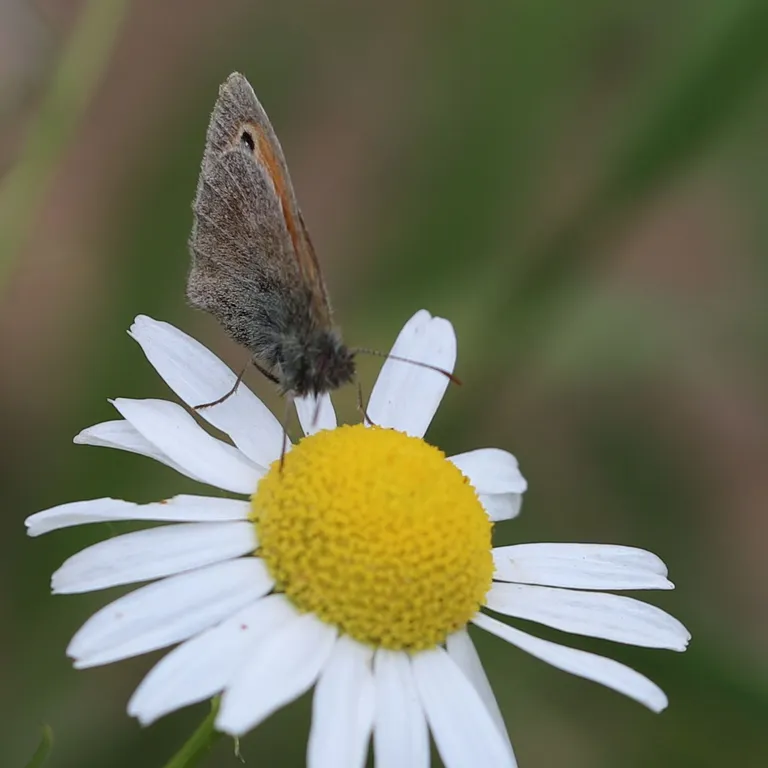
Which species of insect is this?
Coenonympha pamphilus
